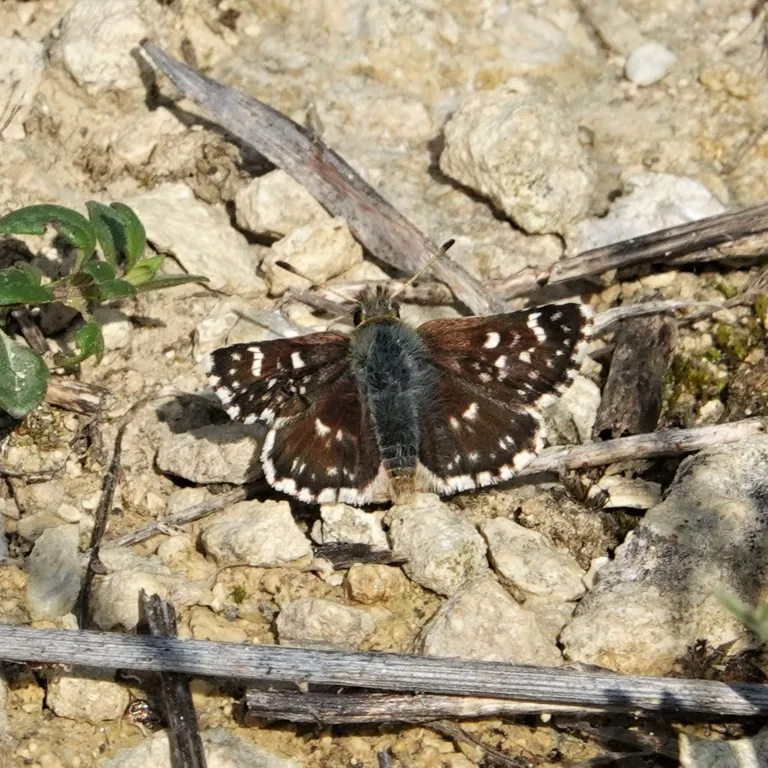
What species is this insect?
Spialia sertorius
